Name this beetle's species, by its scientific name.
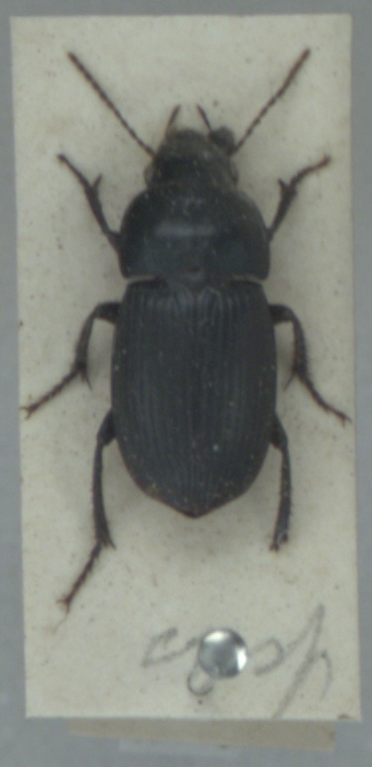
Harpalus dimidiatus
